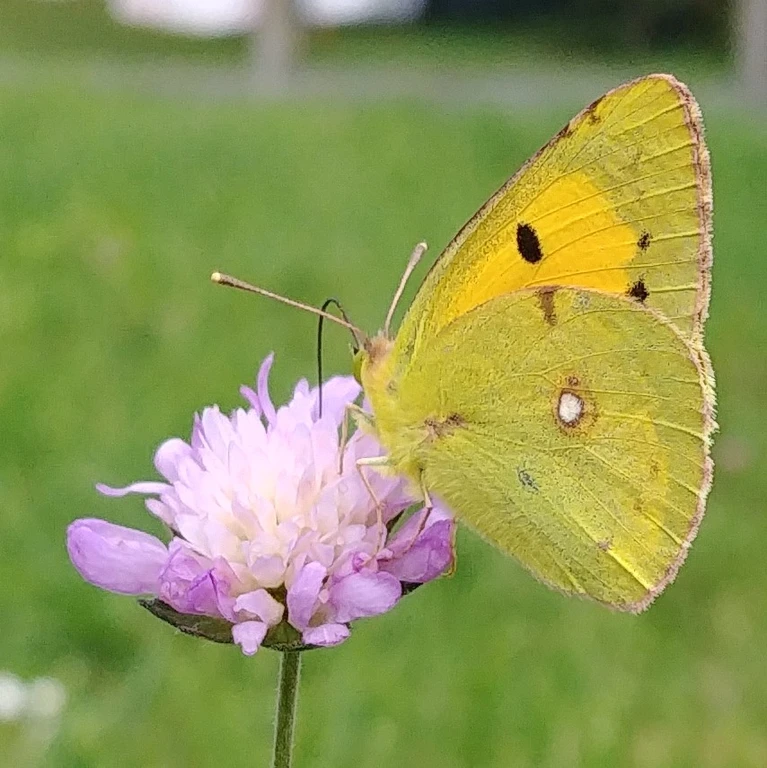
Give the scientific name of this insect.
Colias croceus
